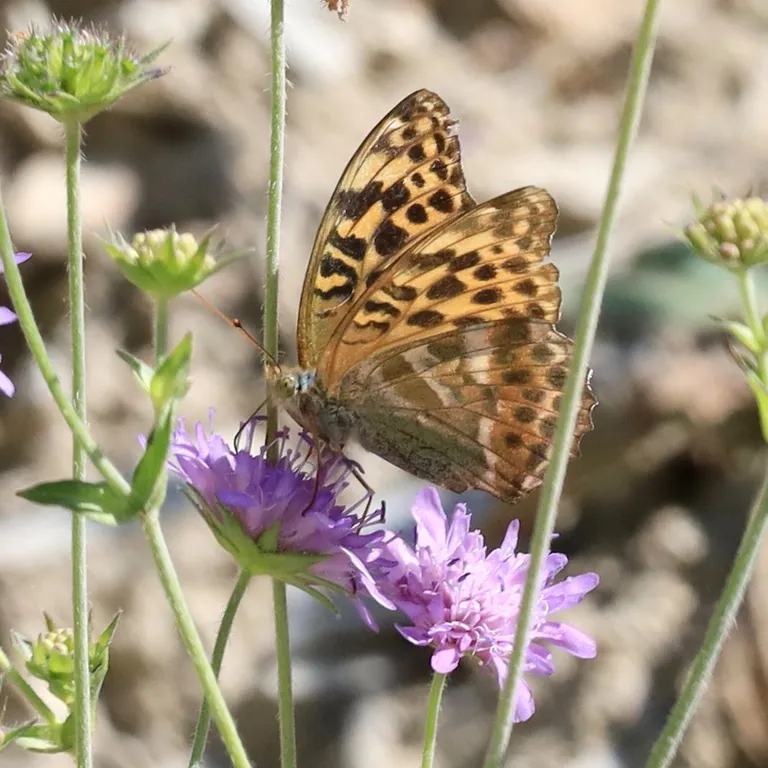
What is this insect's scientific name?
Argynnis paphia
